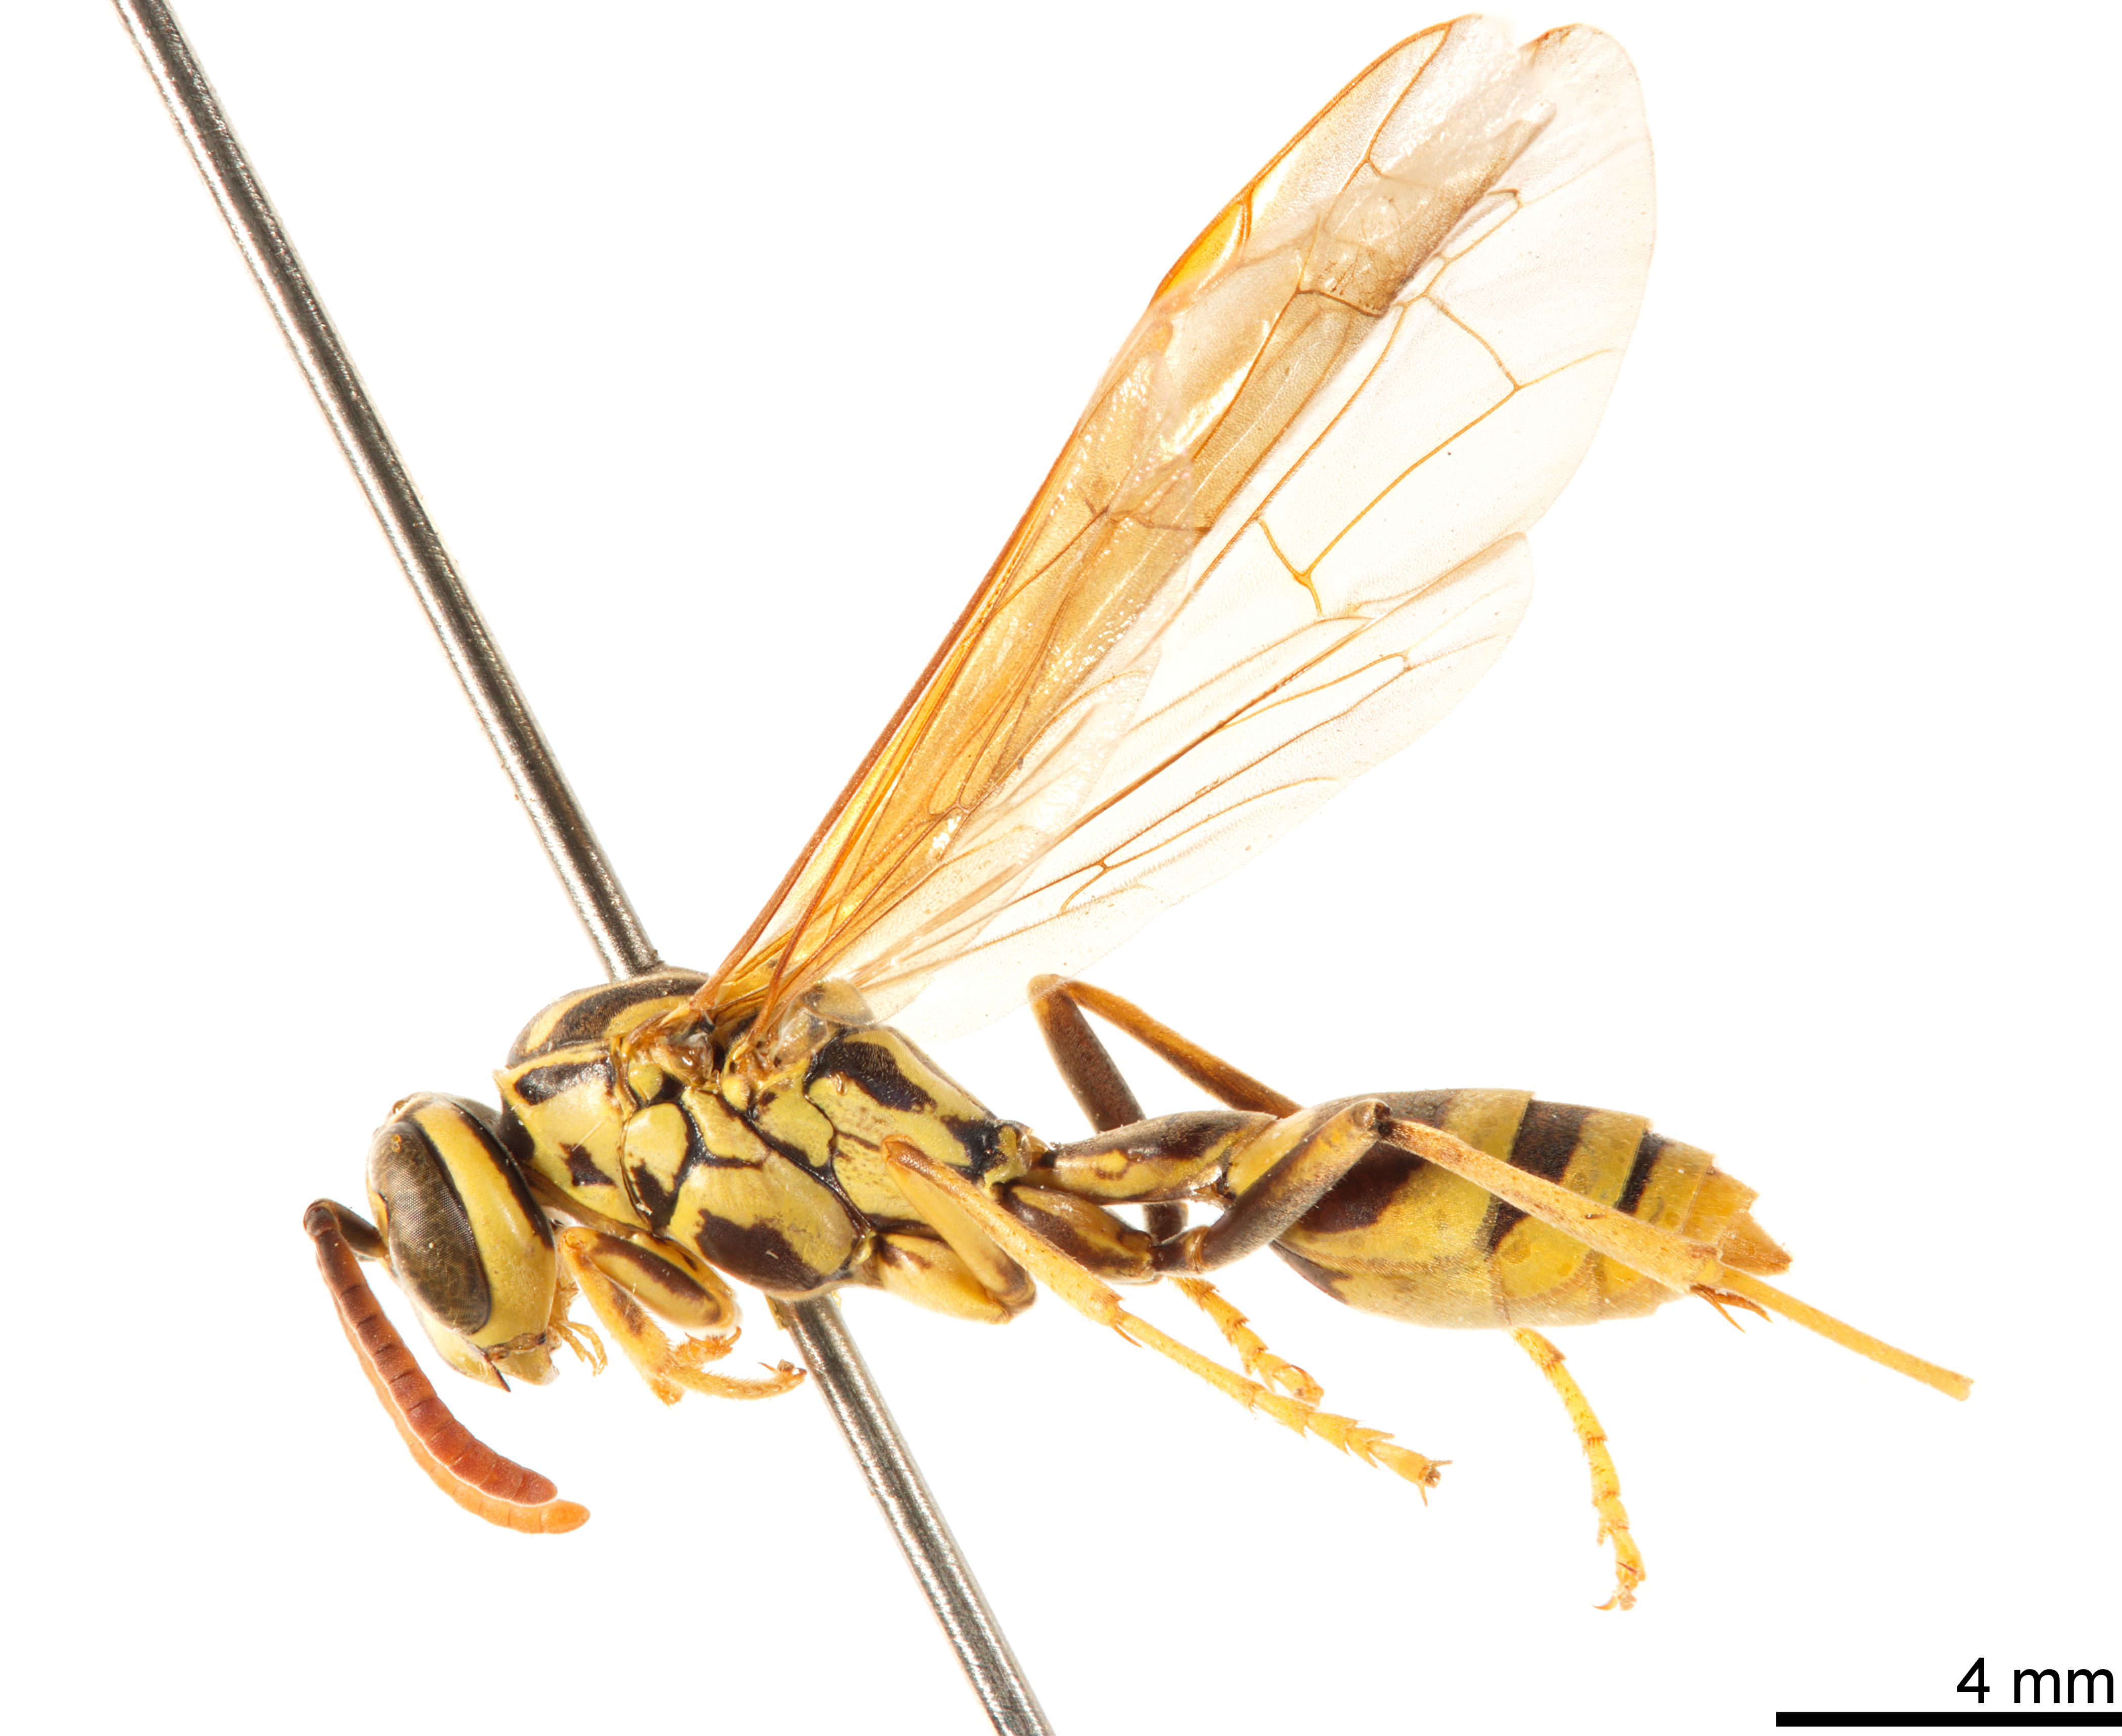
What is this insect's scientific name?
Agelaia areata
